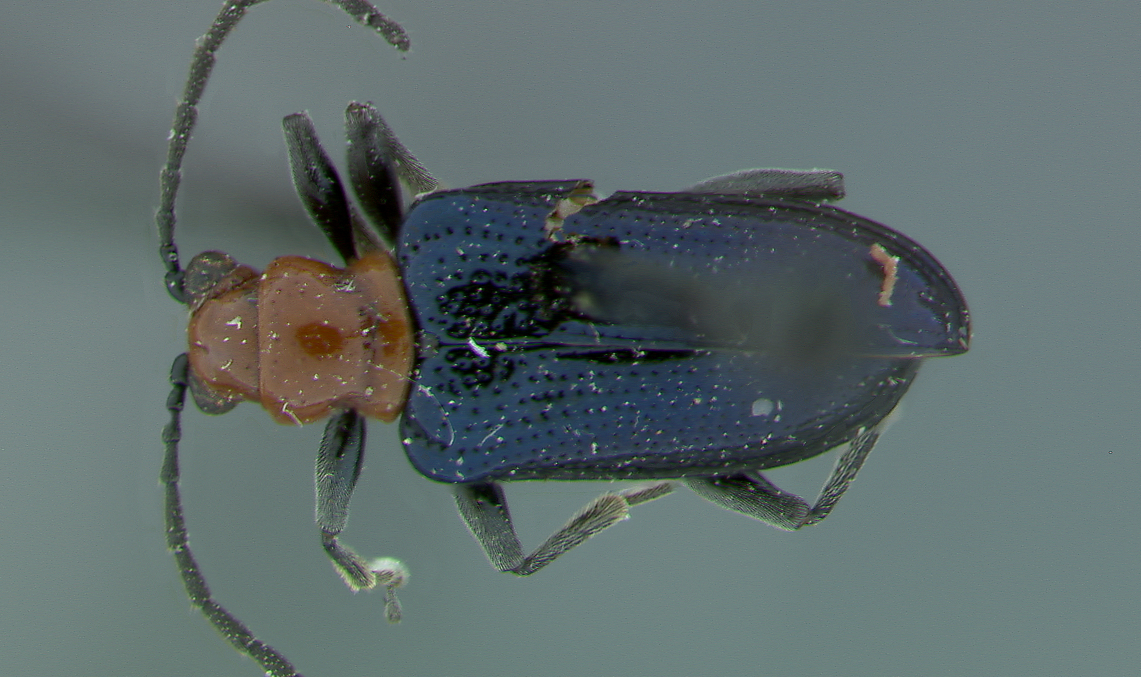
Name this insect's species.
Lema pulchrula
